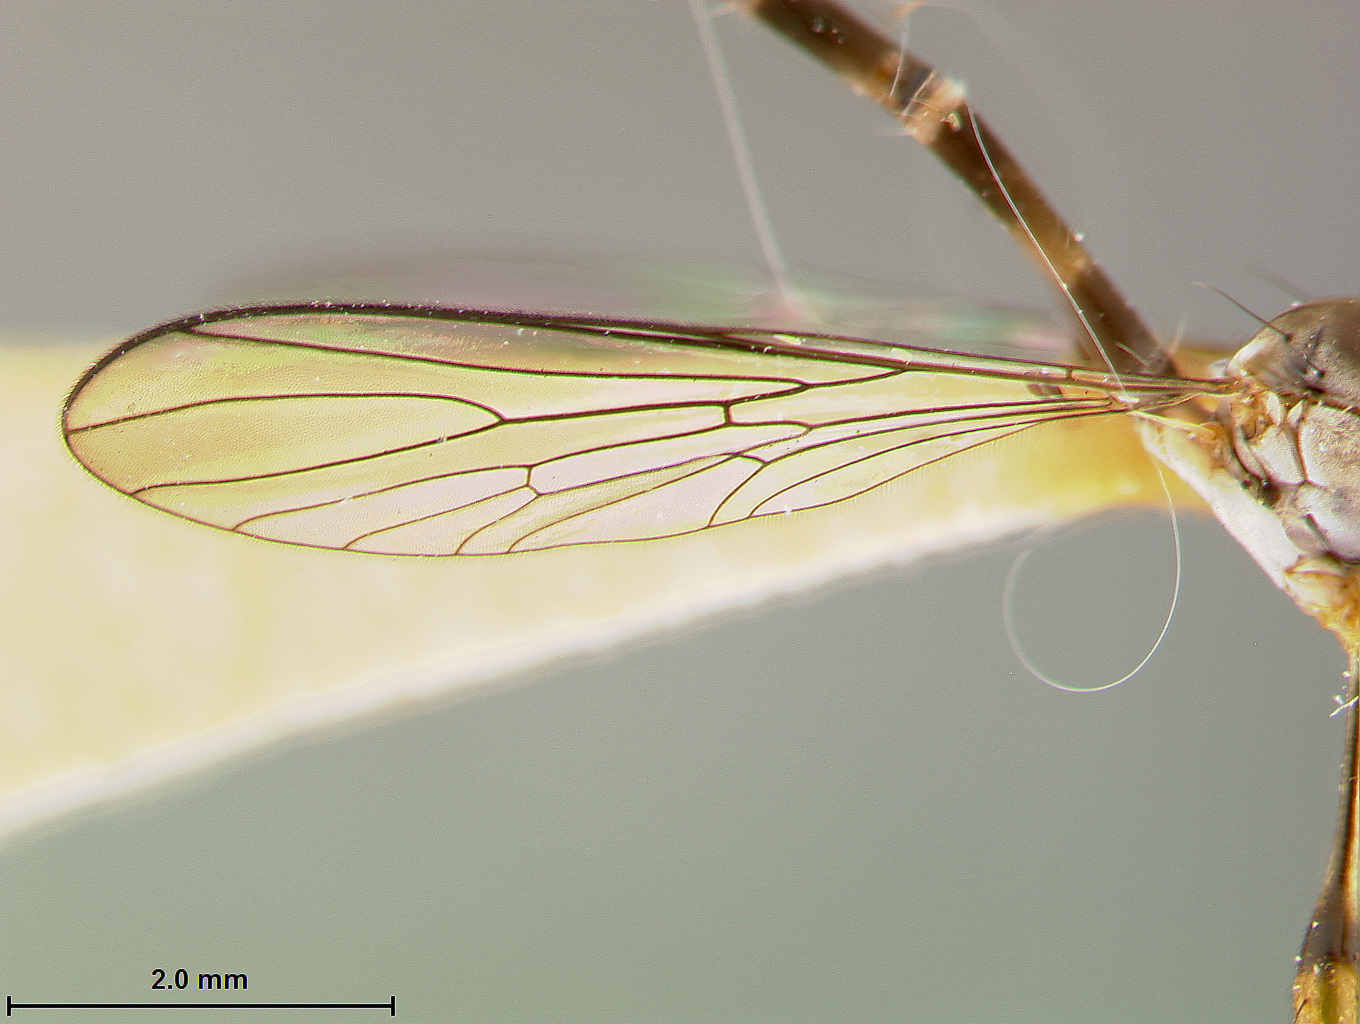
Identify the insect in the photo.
Psilonyx arawak
